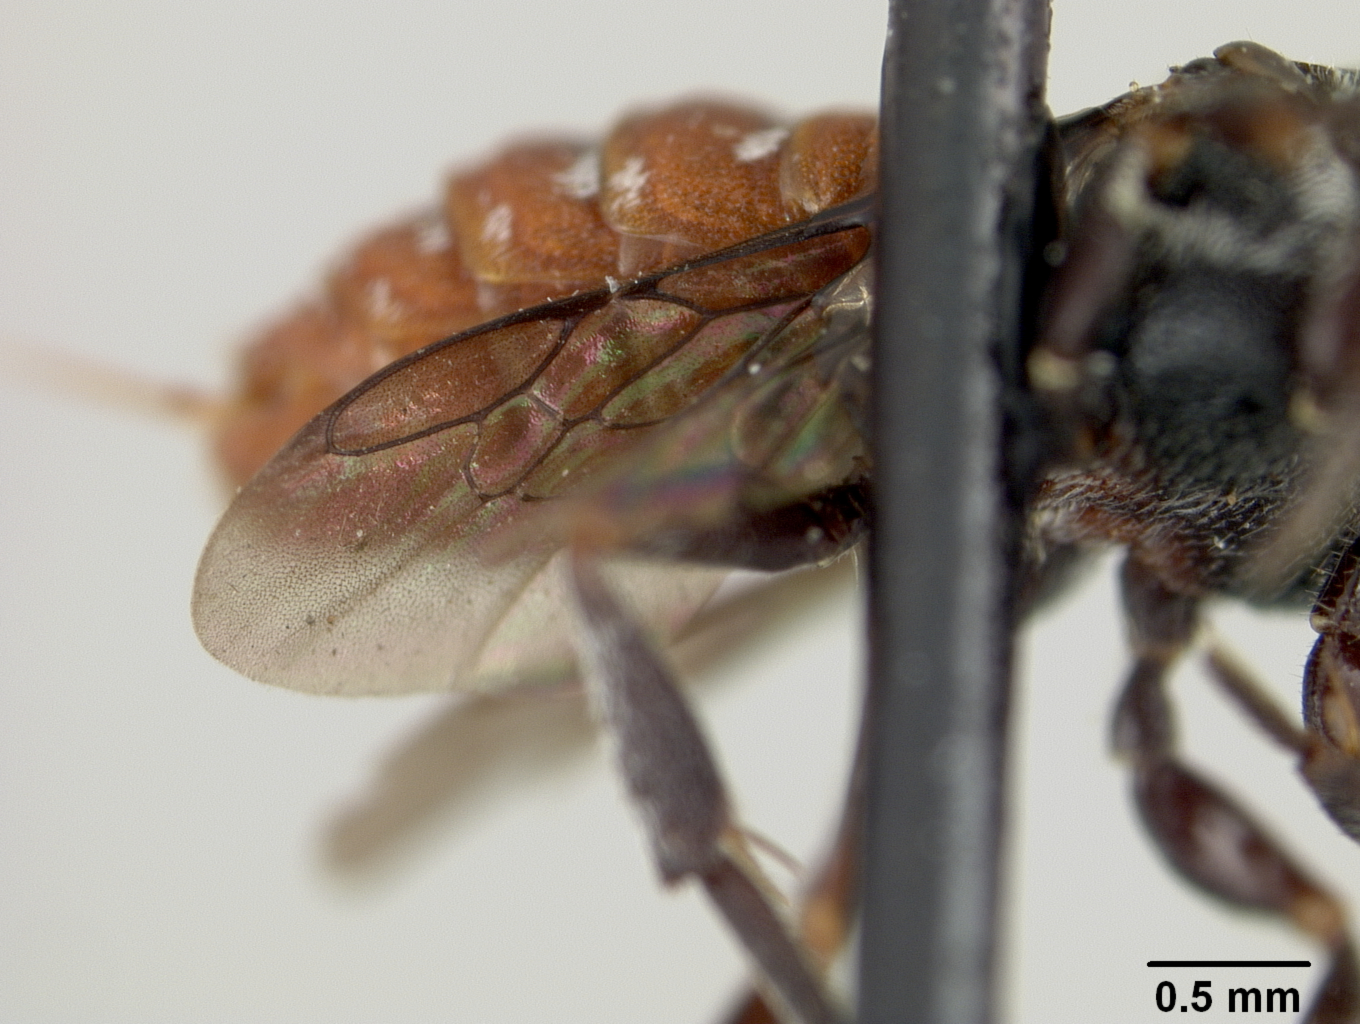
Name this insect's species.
Holcopasites pseudocarinatus
